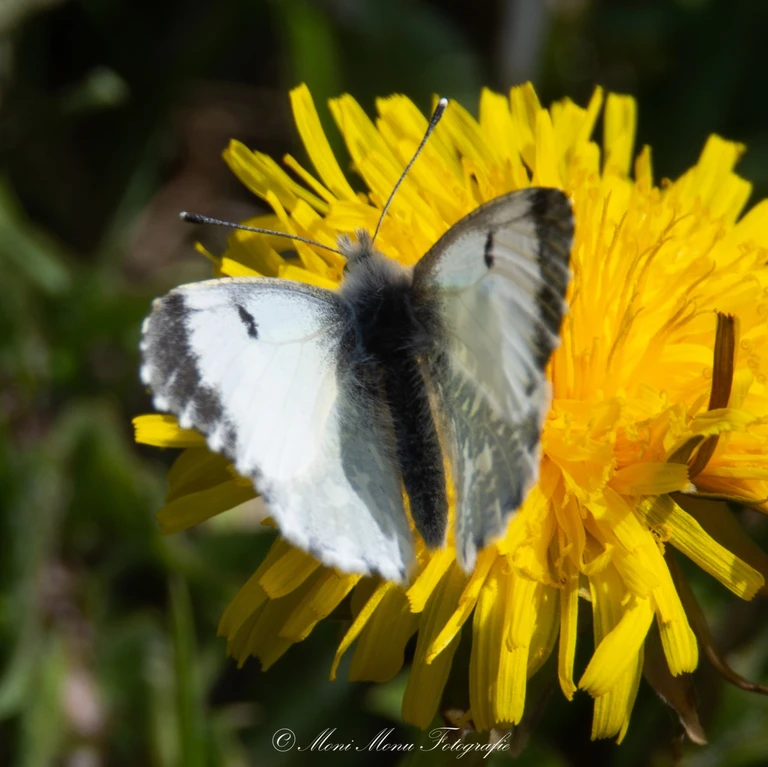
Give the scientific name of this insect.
Anthocharis cardamines
